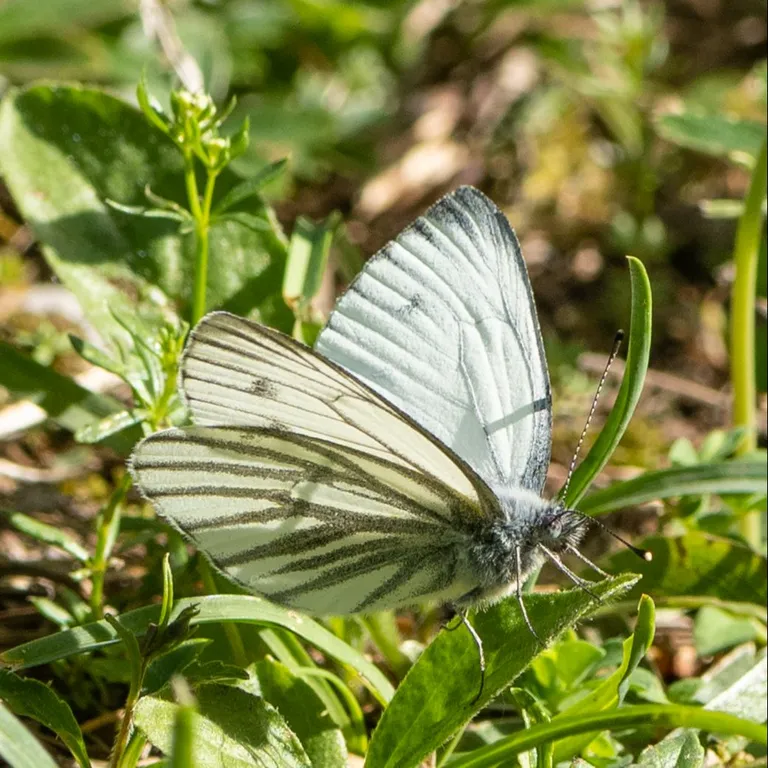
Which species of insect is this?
Pieris bryoniae
